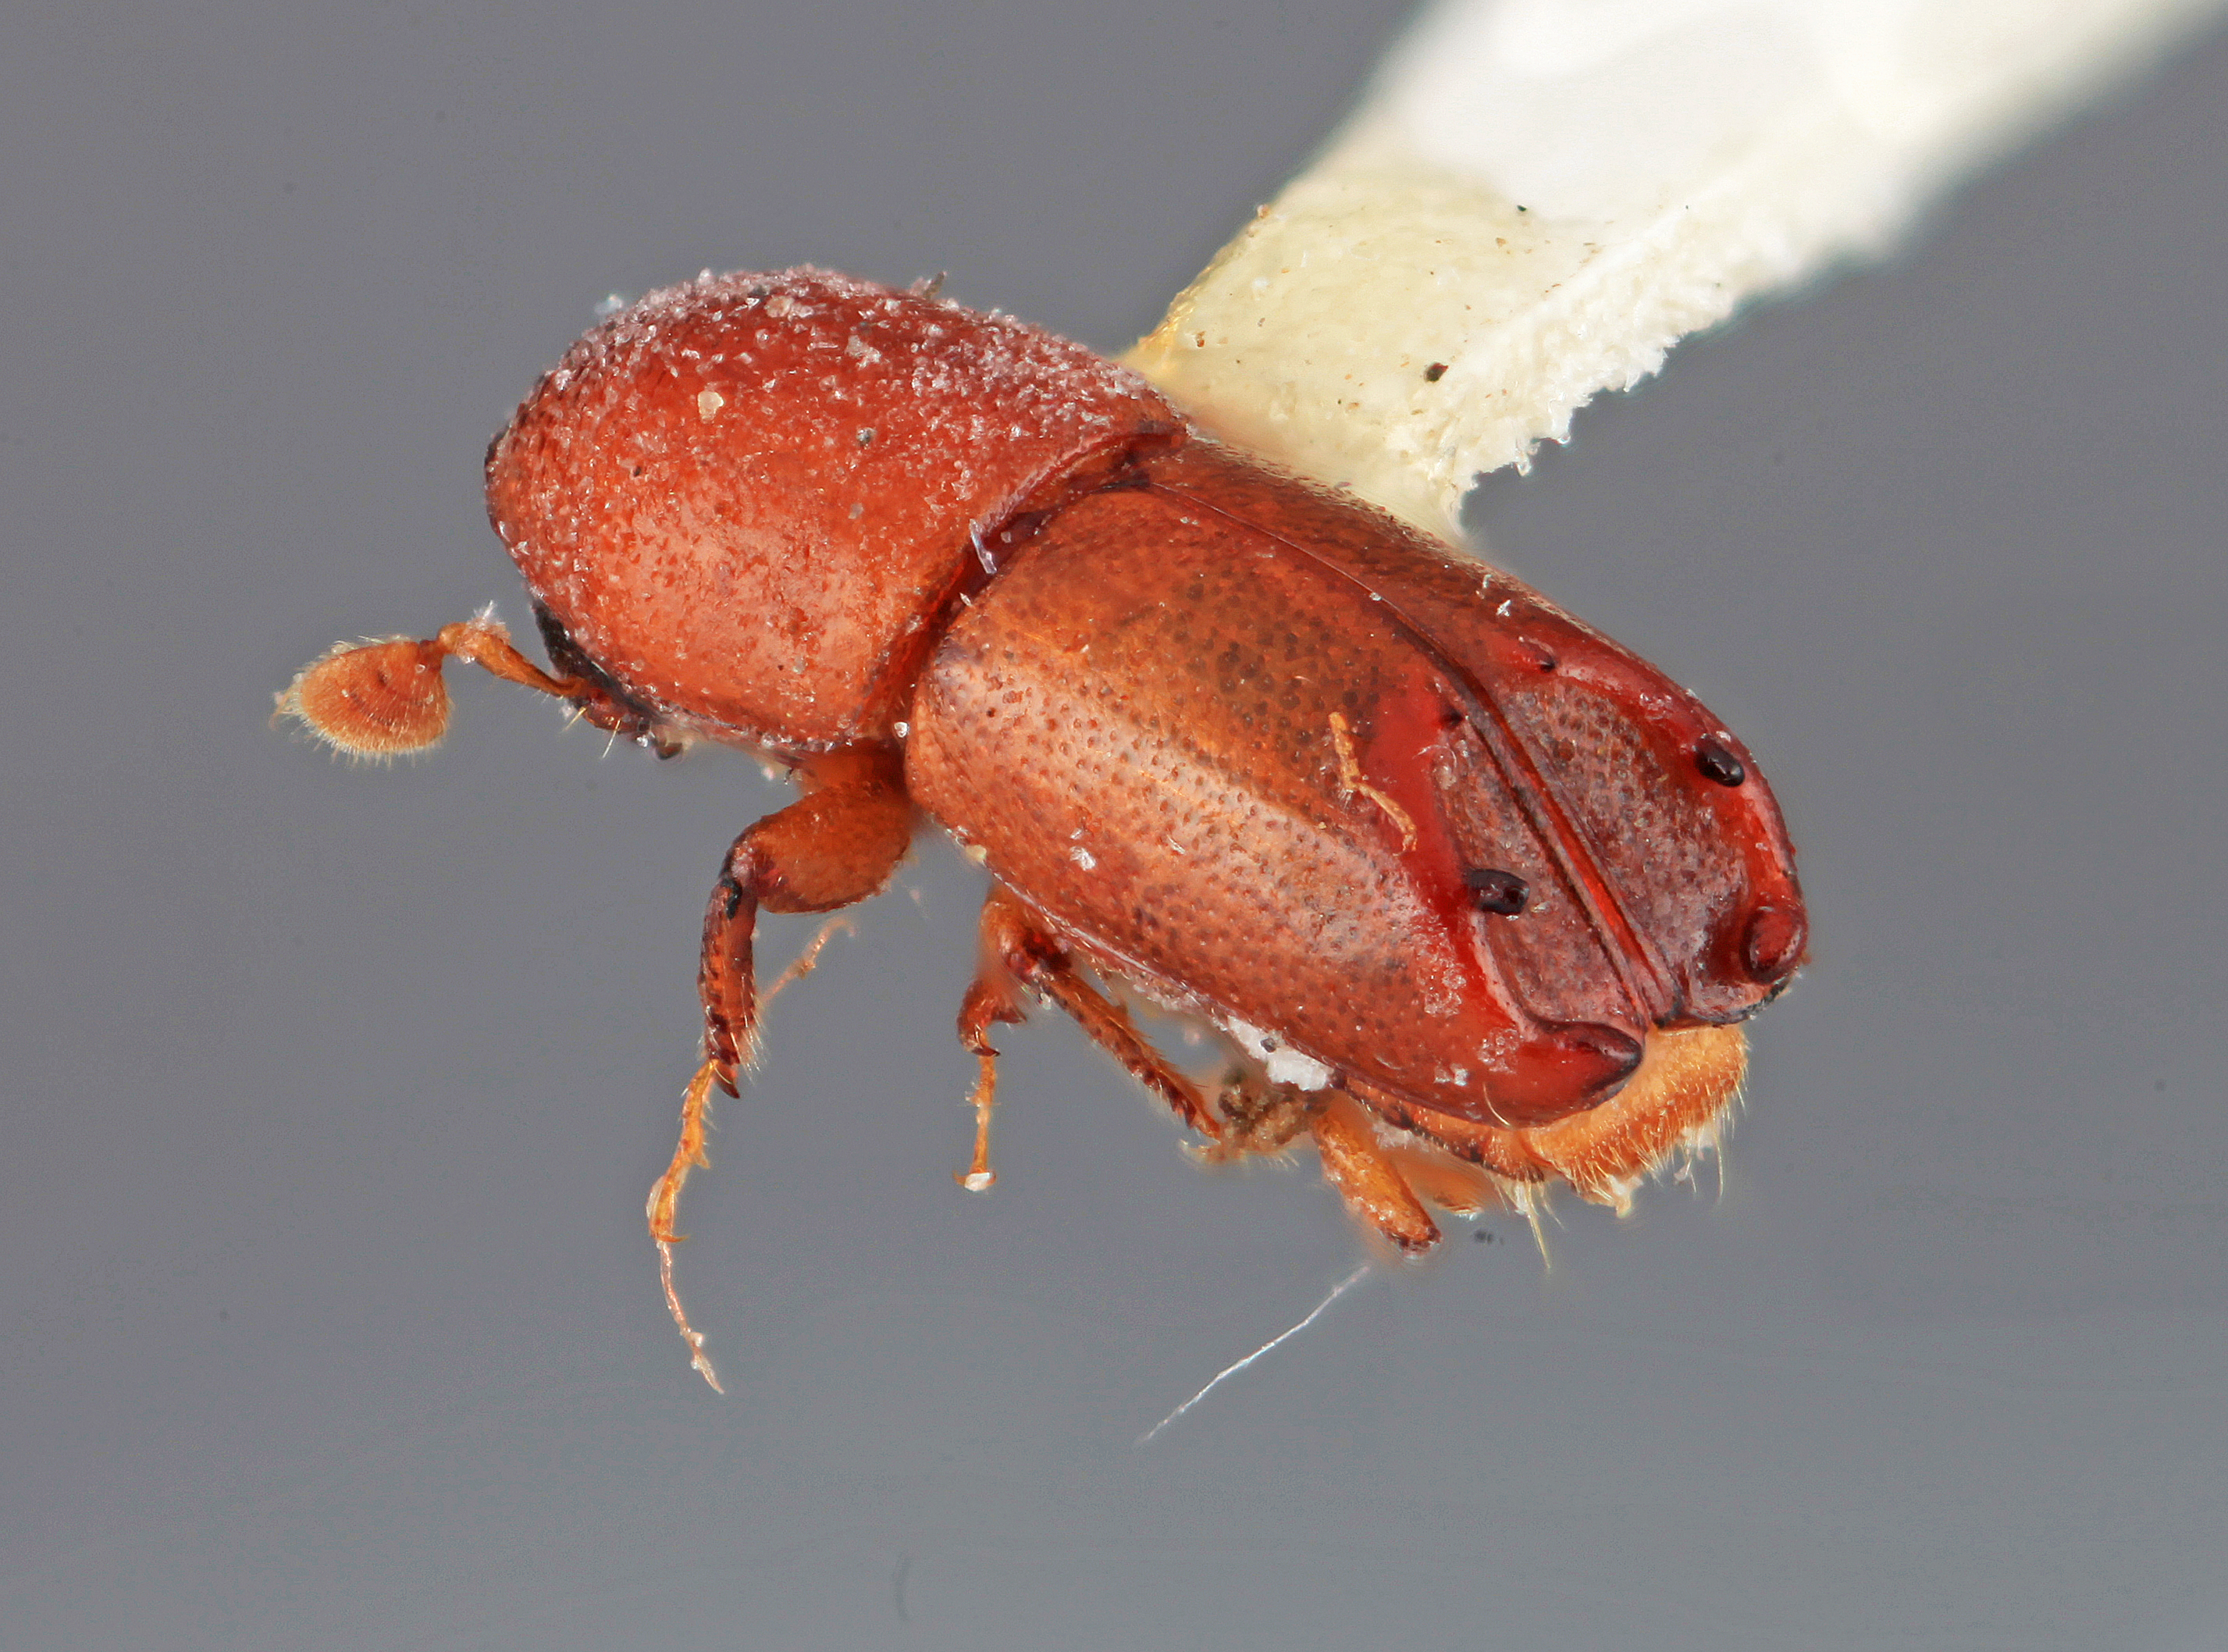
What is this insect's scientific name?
Tricolus badius
